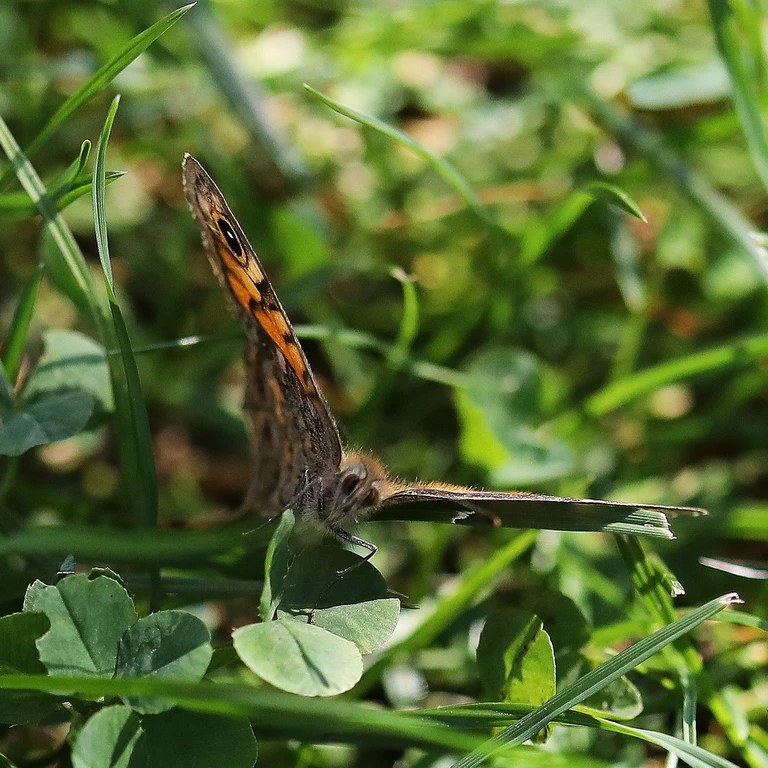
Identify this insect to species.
Lasiommata megera (also Pararge megera)
